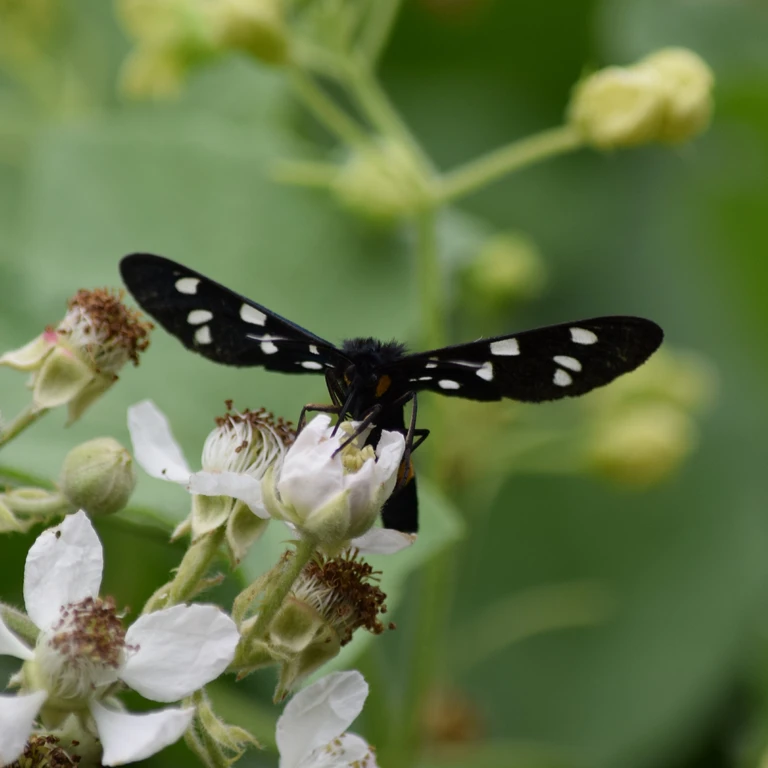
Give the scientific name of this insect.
Amata phegea
